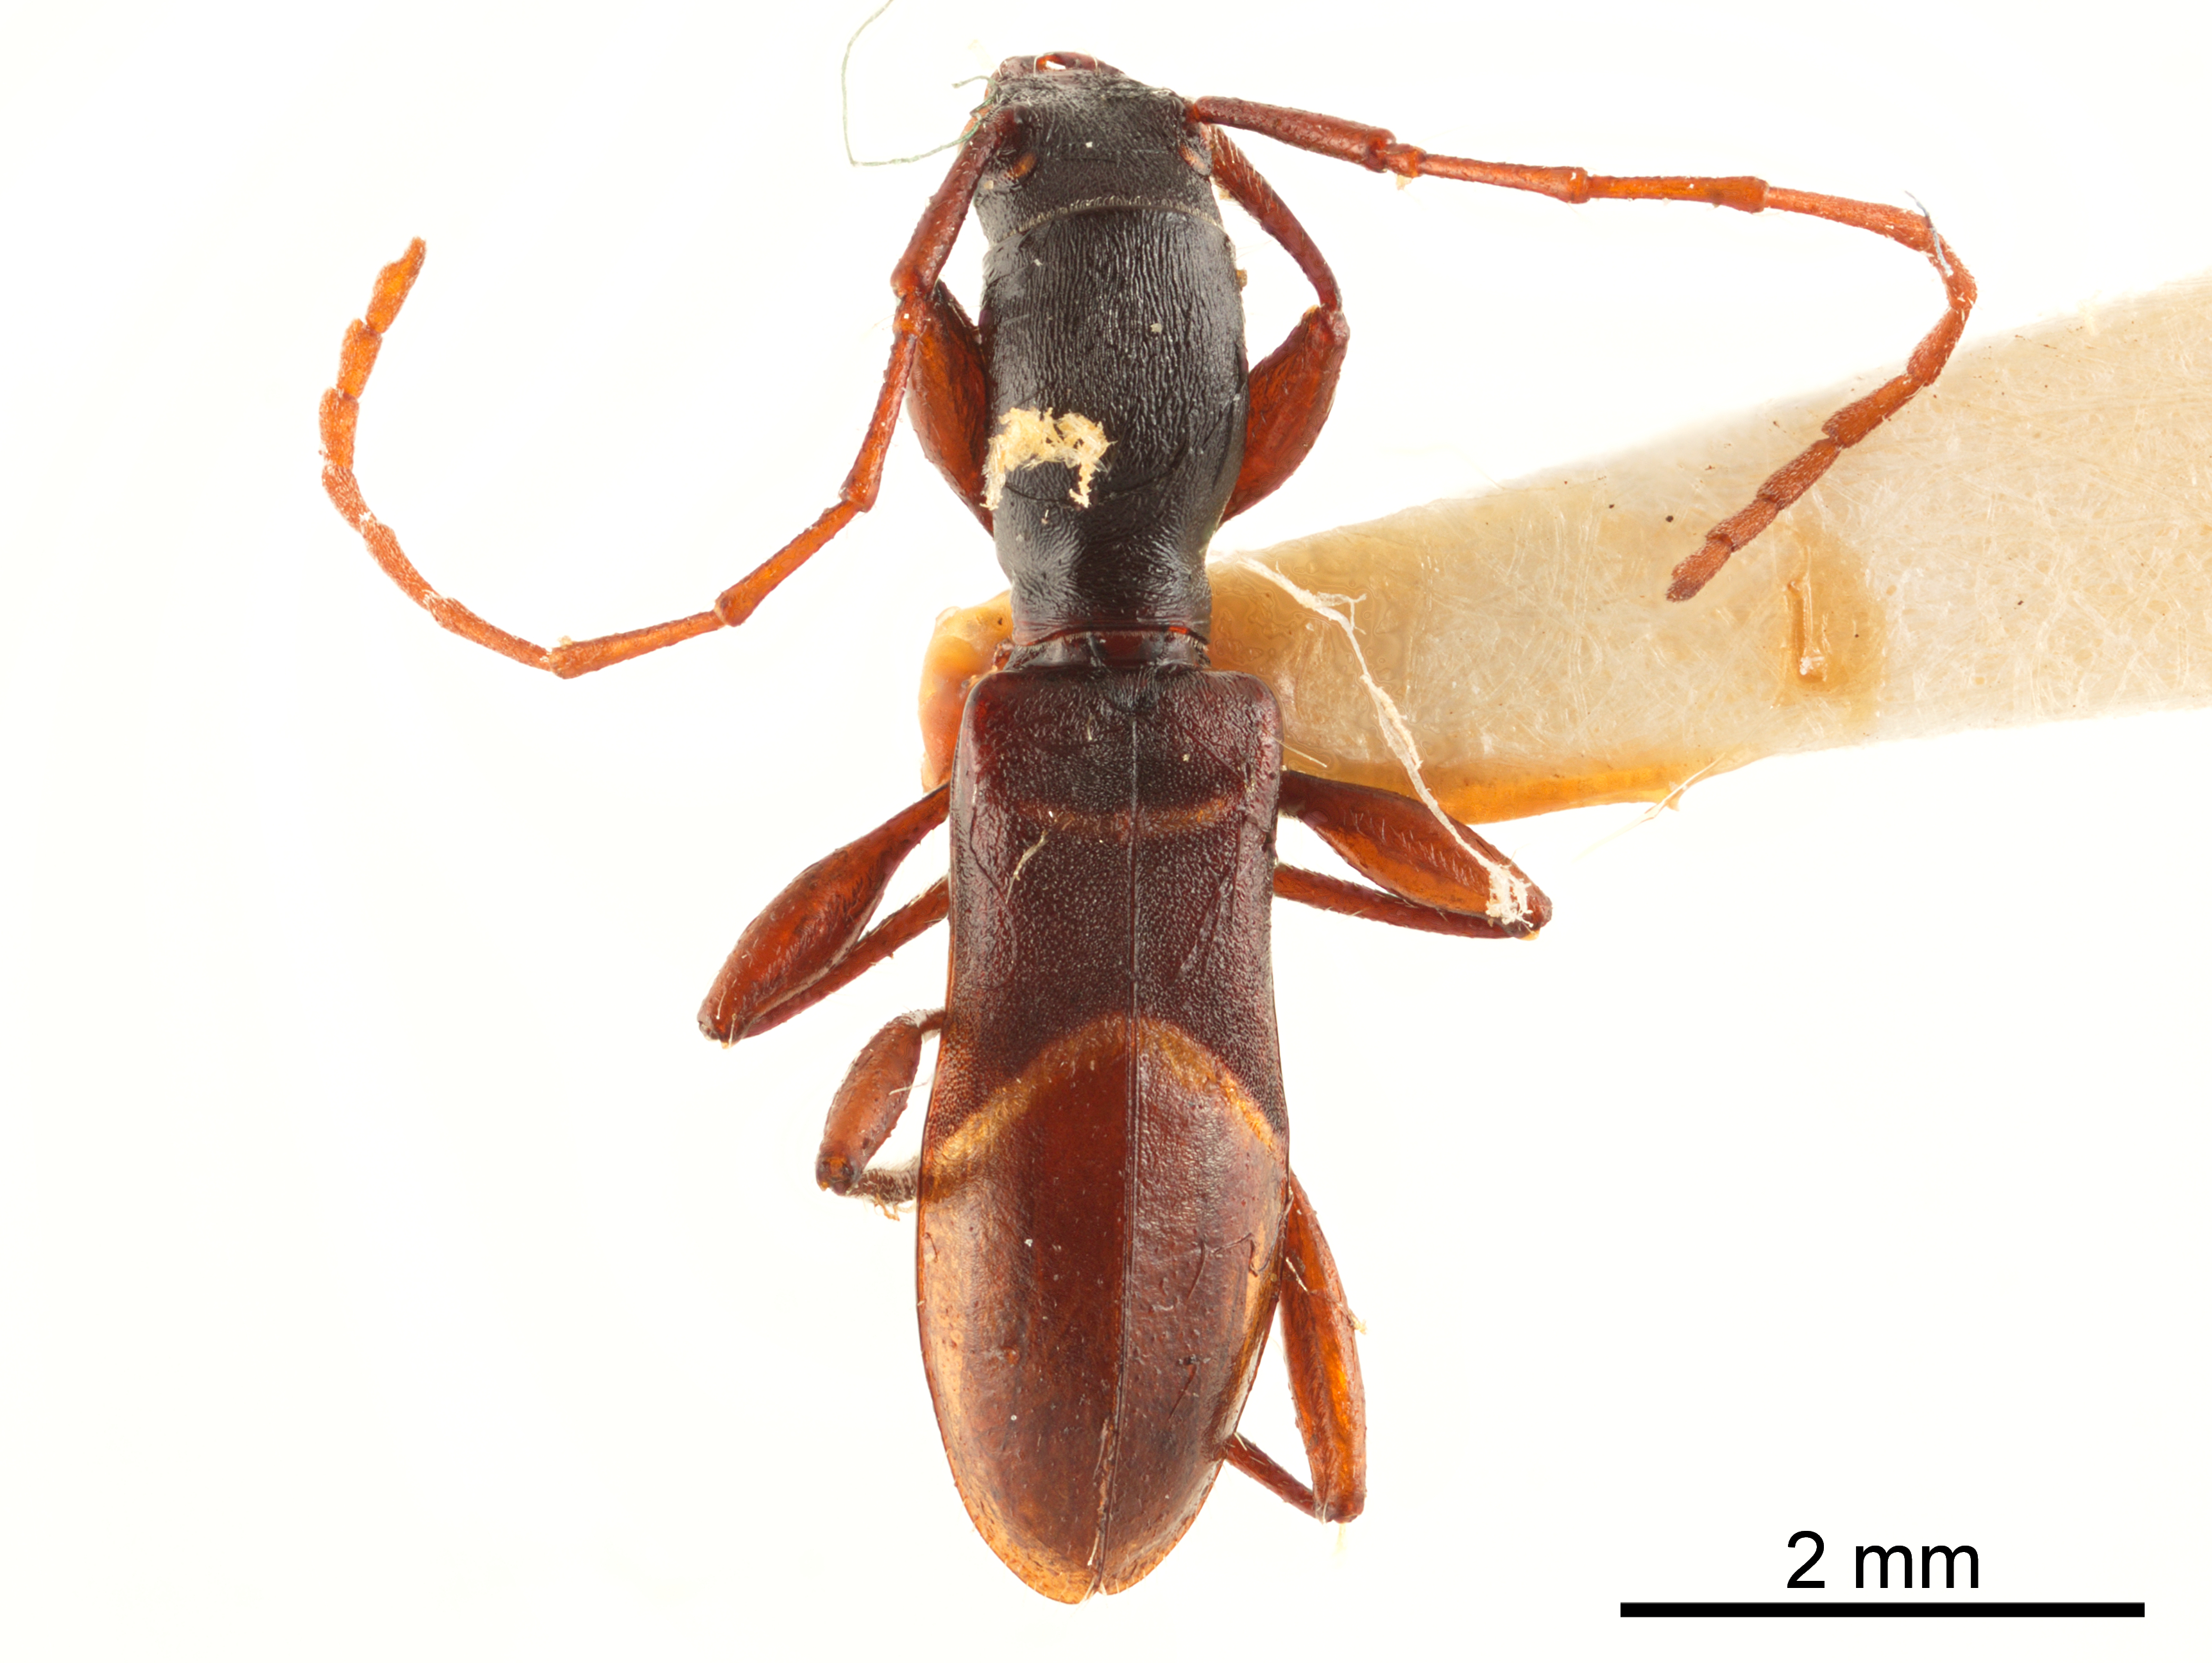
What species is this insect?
Tillomorpha lineoligera
